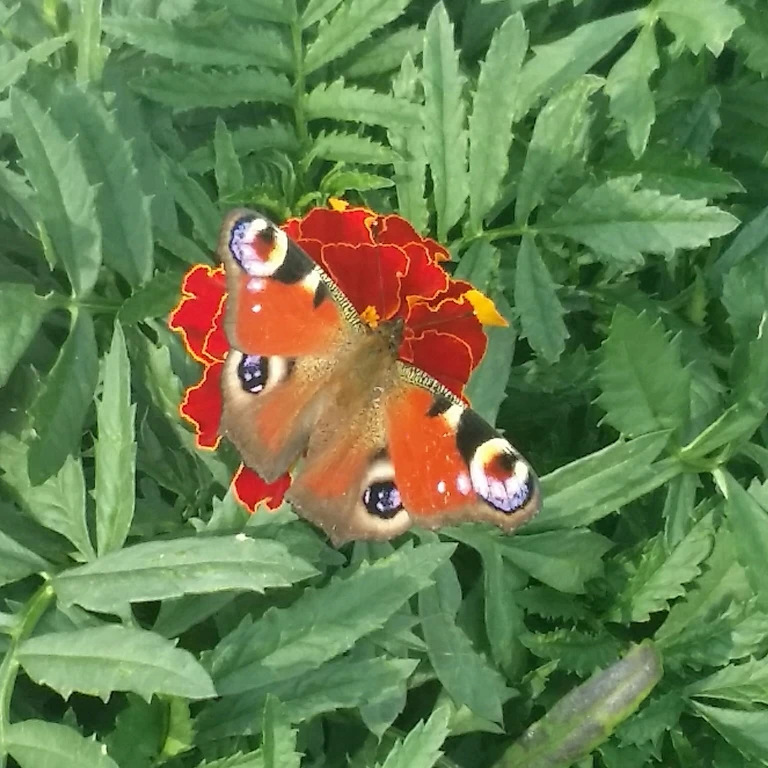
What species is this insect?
Aglais io
